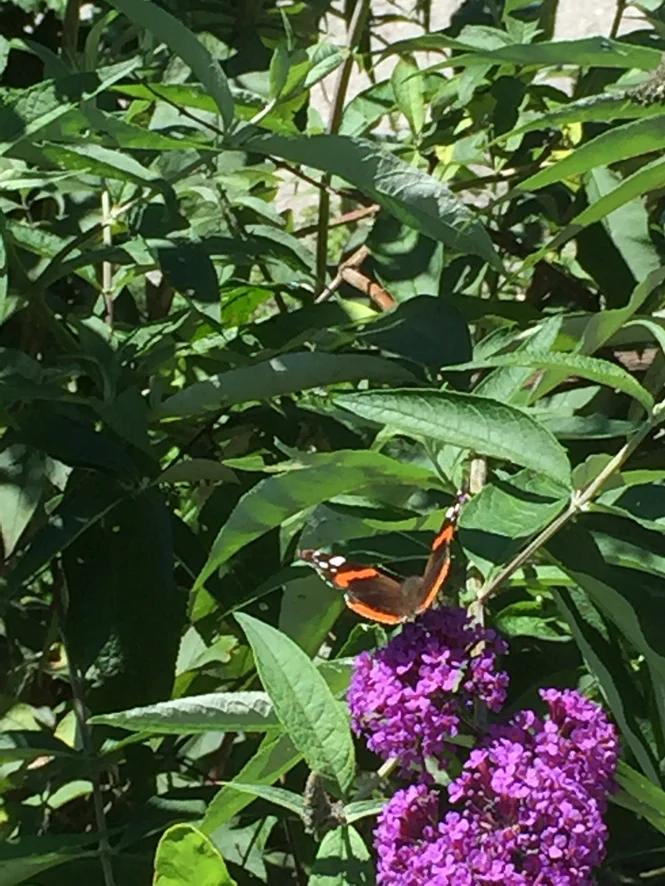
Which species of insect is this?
Vanessa atalanta
